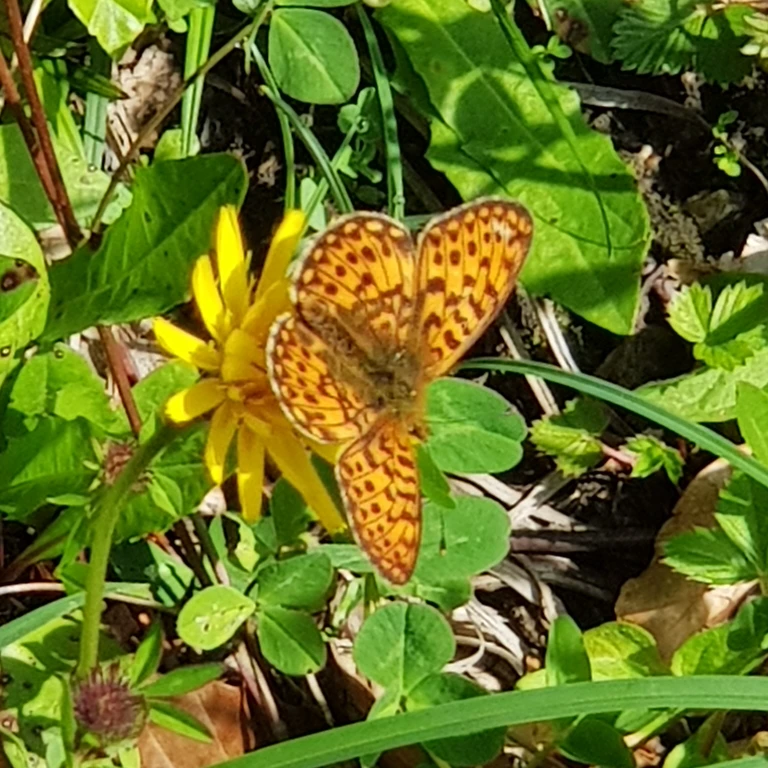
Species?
Boloria euphrosyne (also Clossiana euphrosyne)
